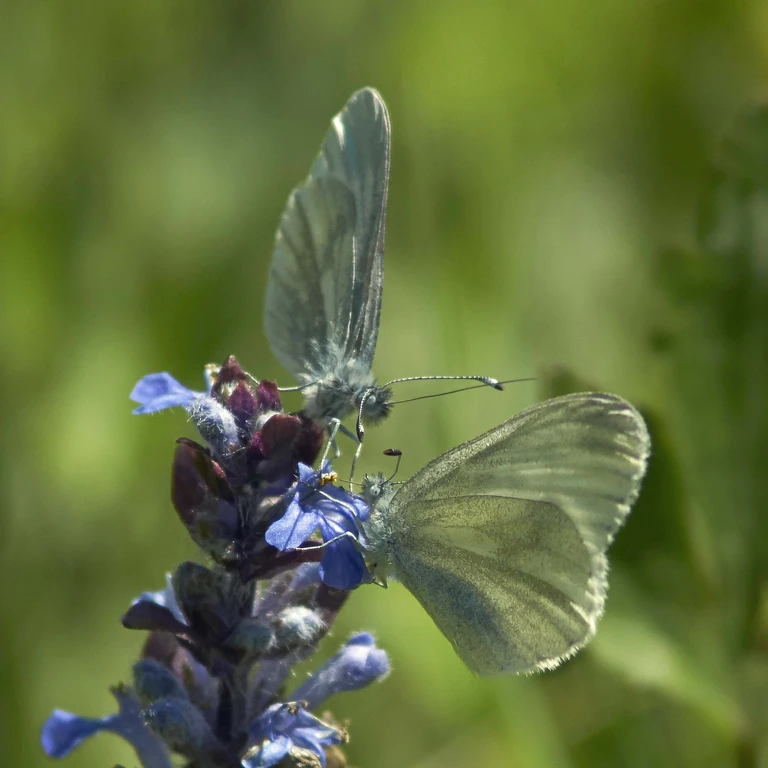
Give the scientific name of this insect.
Leptidea sinapis/juvernica
